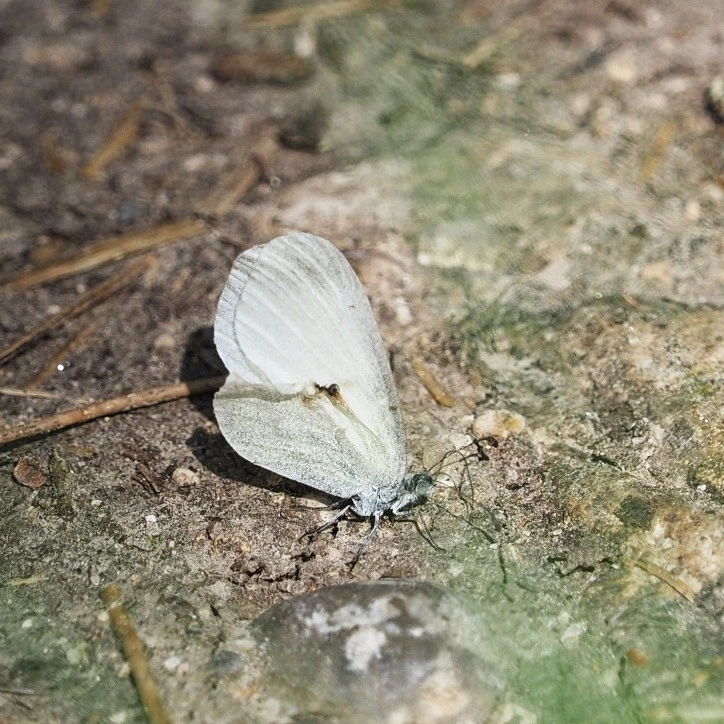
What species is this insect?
Leptidea sinapis/juvernica
